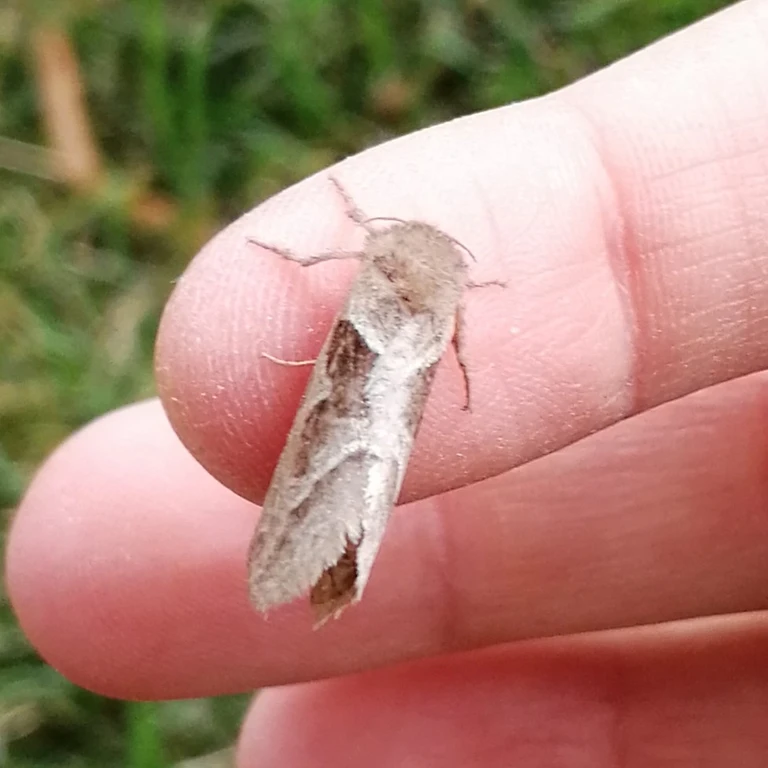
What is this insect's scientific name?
Triodia sylvina
